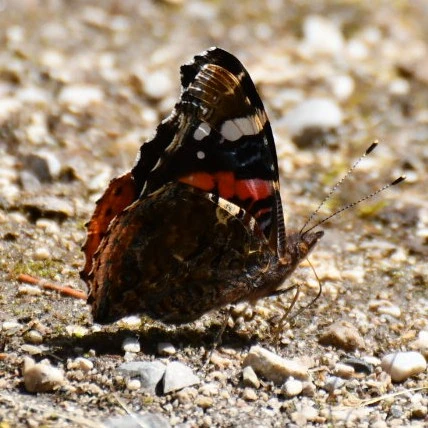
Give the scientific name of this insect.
Vanessa atalanta
